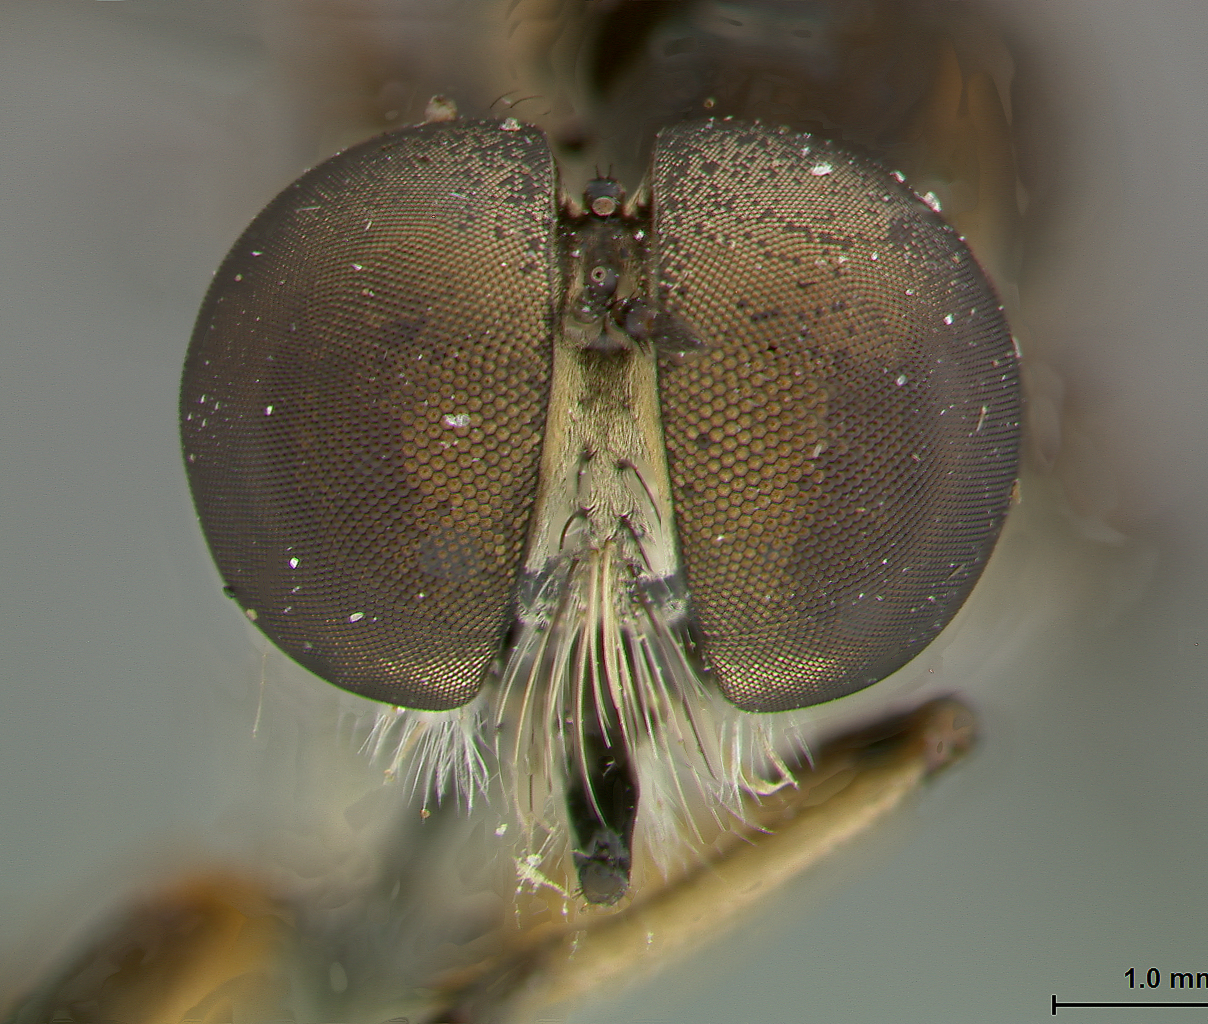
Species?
Ommatius oreophilus
